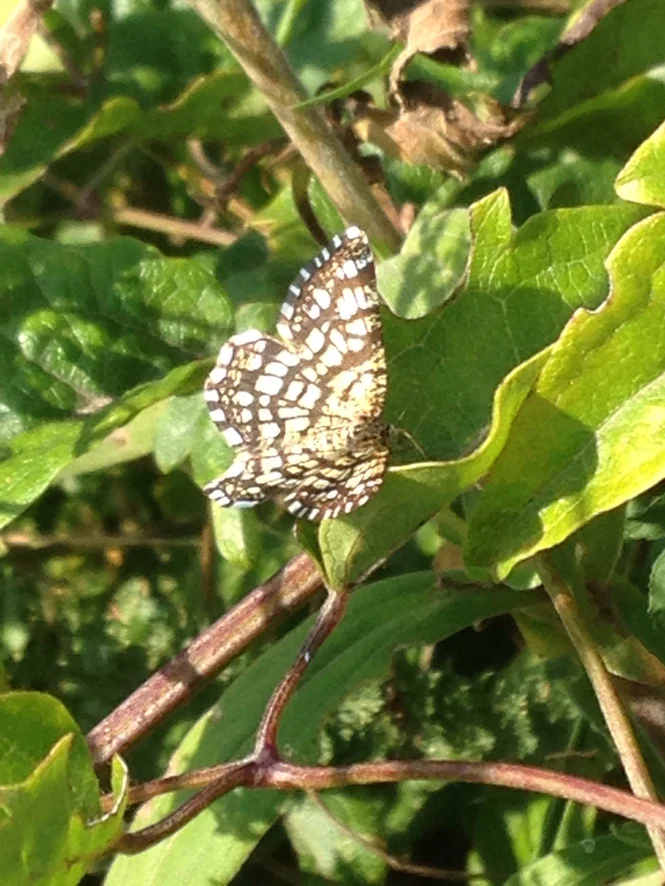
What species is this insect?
Chiasmia clathrata
